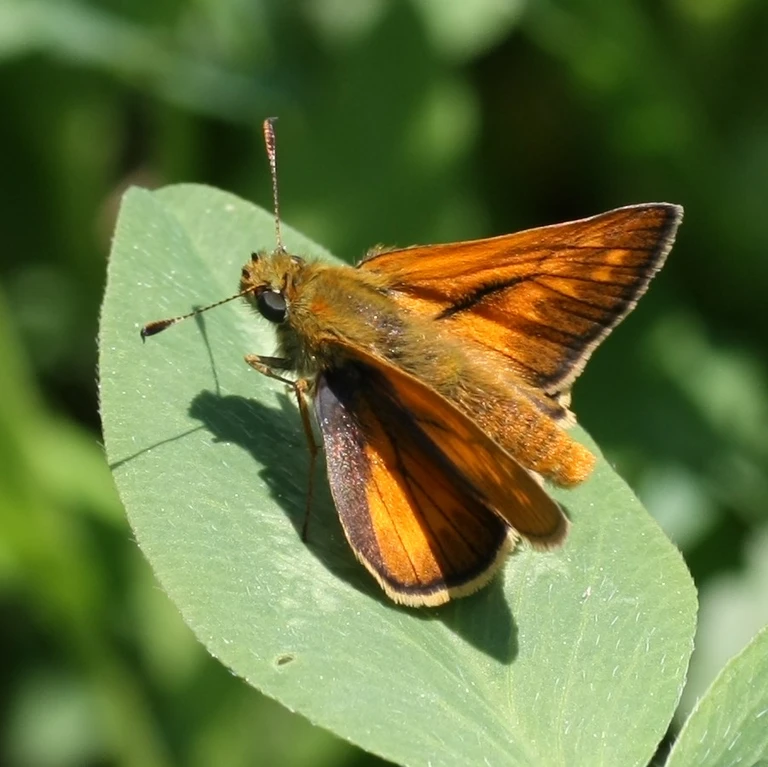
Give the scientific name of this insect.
Ochlodes sylvanus (also Ochlodes venata)
